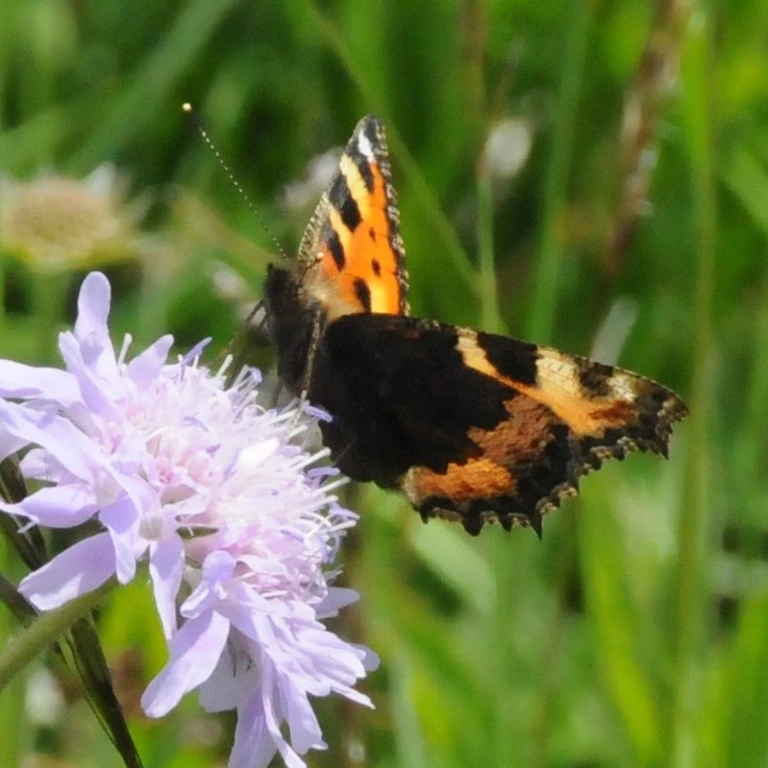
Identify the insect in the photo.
Aglais urticae
